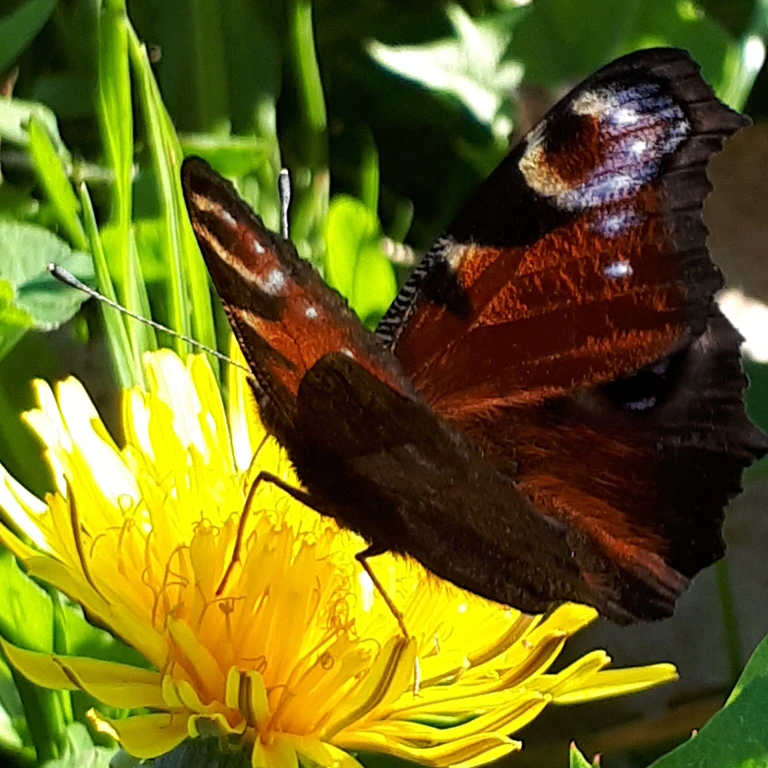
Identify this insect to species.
Aglais io
